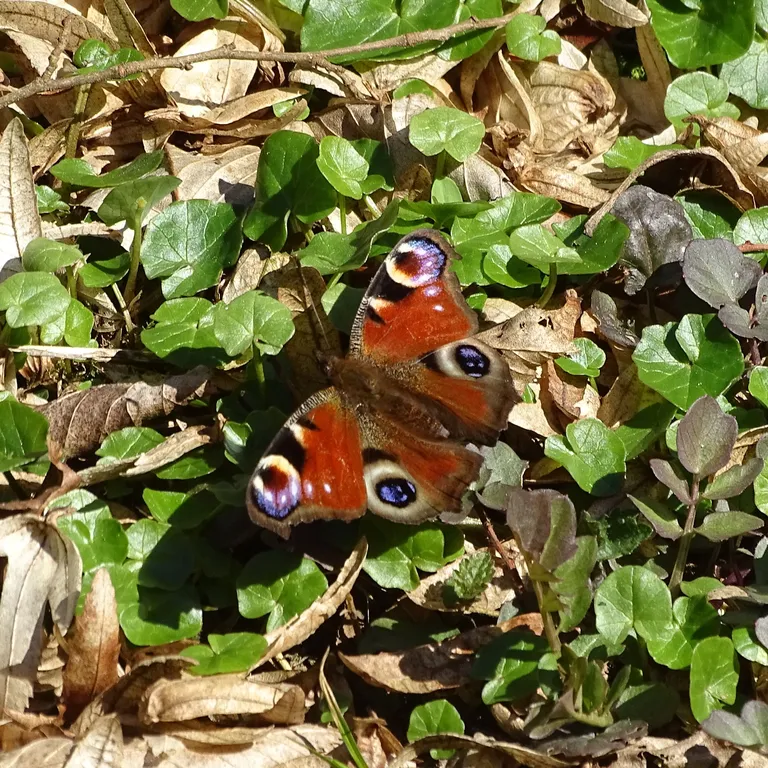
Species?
Aglais io
